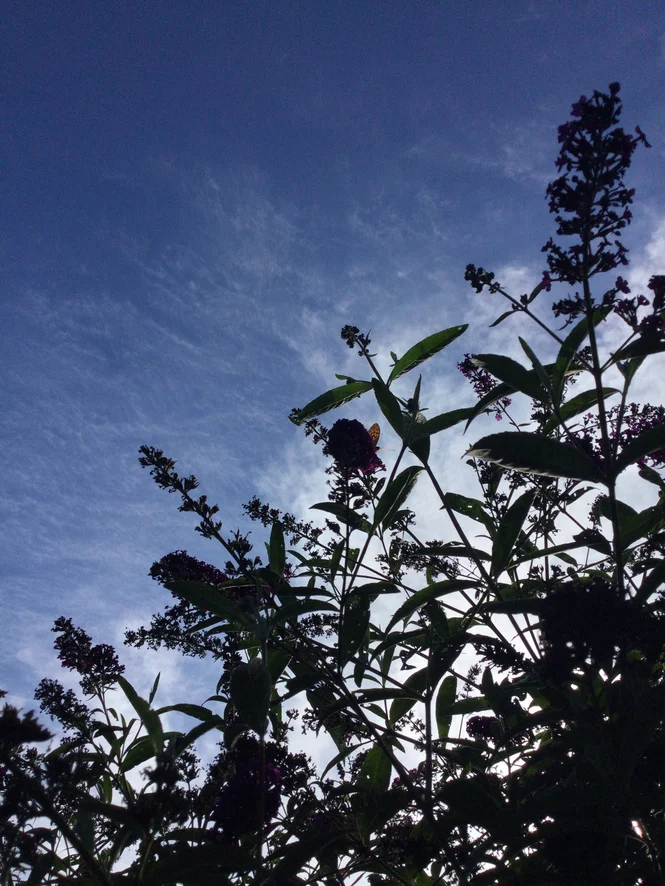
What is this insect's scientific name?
Argynnis paphia
